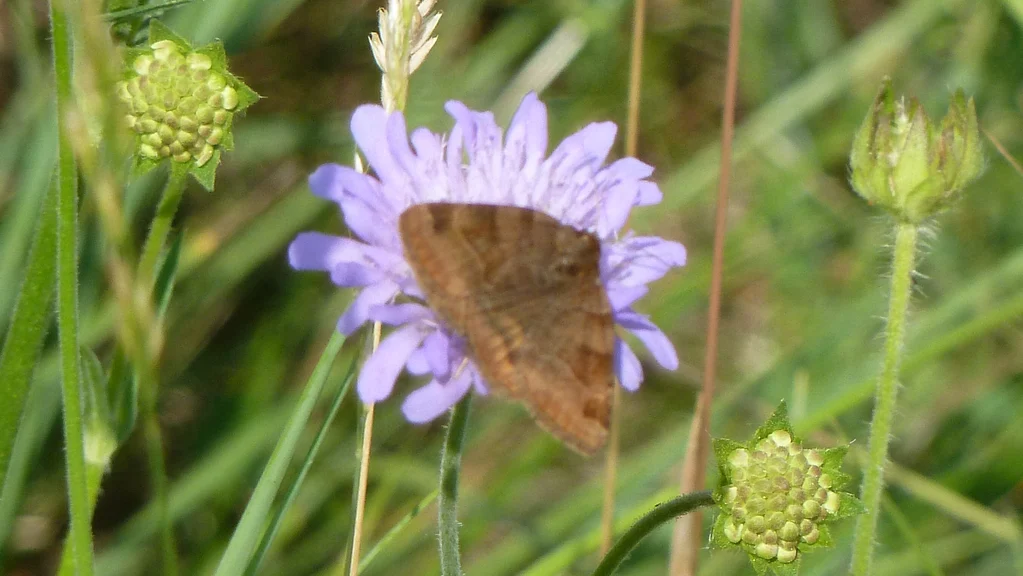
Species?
Euclidia glyphica
